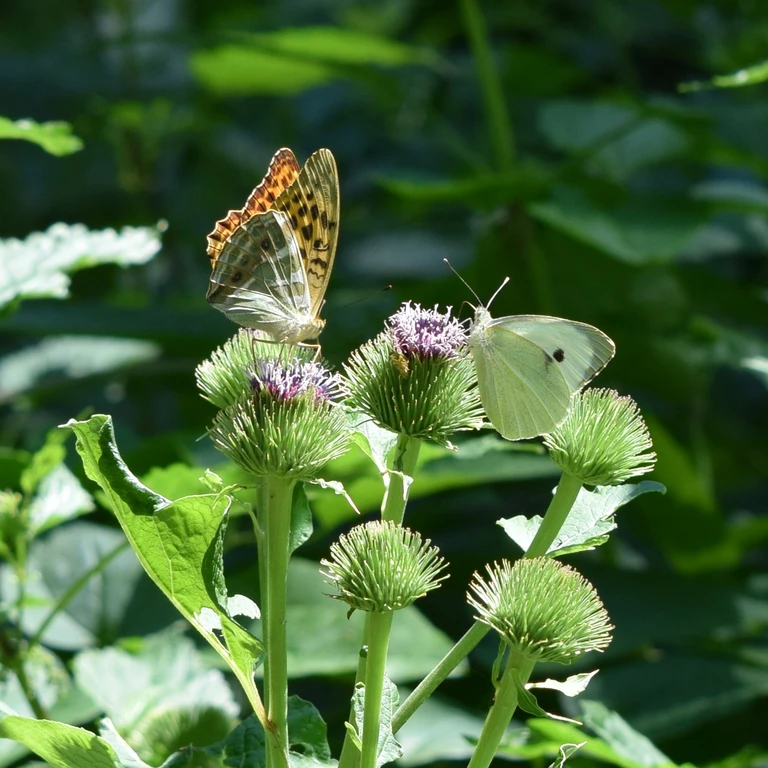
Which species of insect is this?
Pieris brassicae
